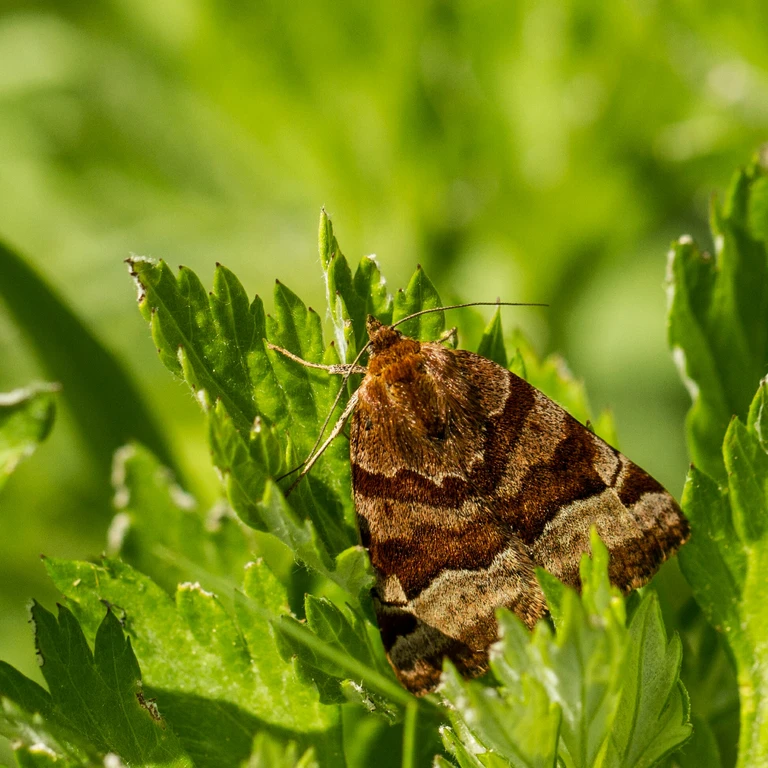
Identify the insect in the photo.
Euclidia glyphica
